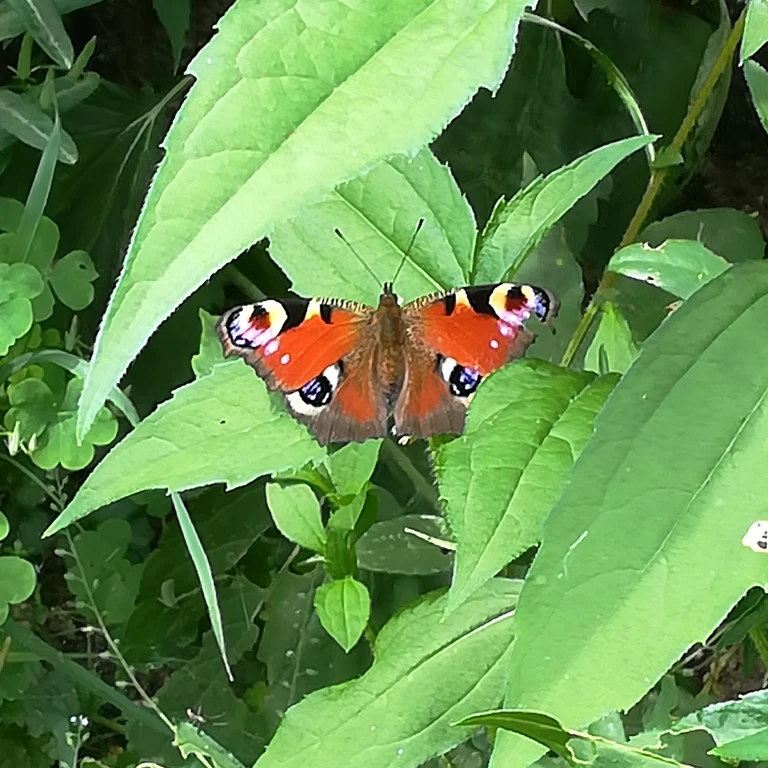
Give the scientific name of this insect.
Aglais io
